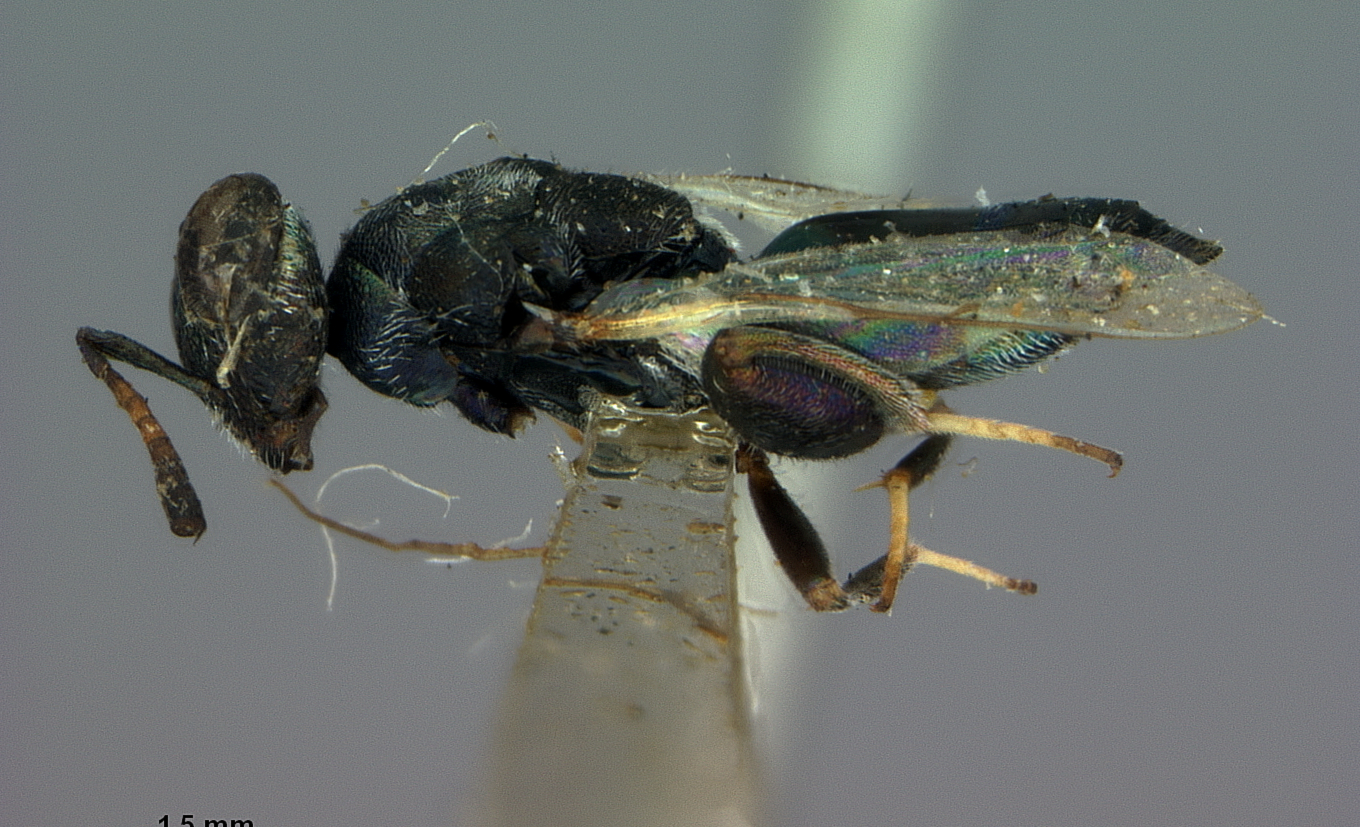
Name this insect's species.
Euchrysia hyalinipennis
